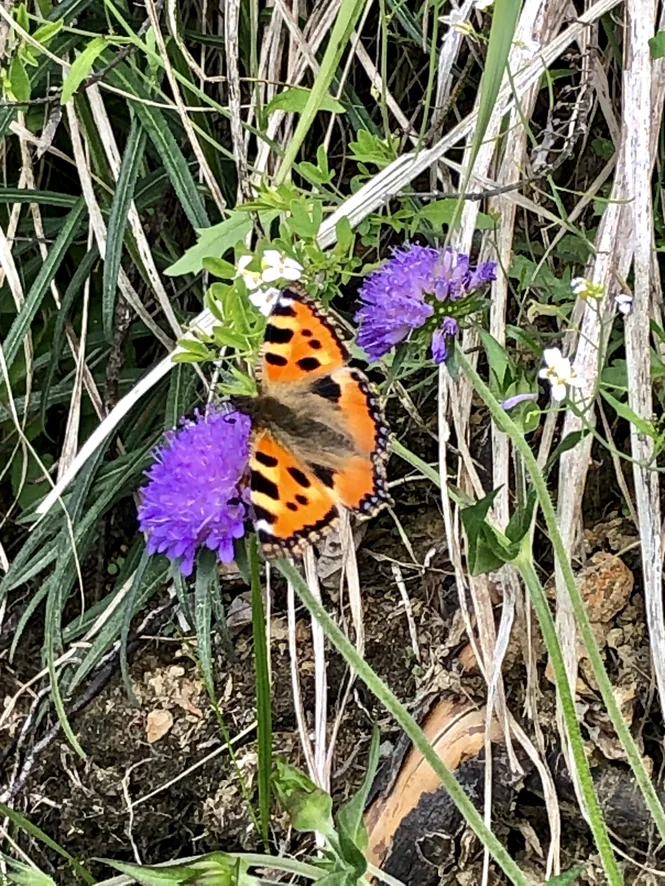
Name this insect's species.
Aglais urticae
